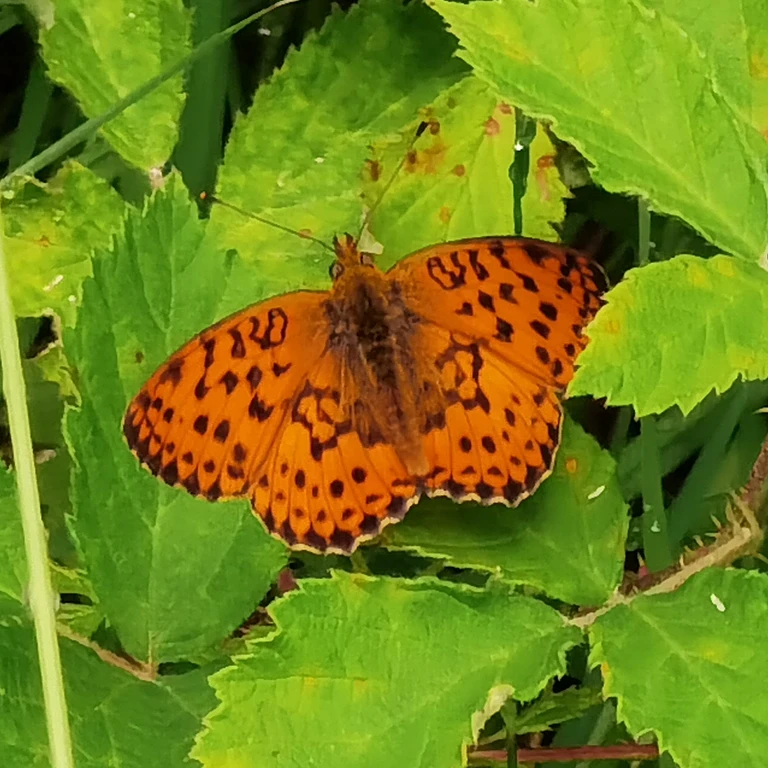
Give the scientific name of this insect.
Brenthis daphne
